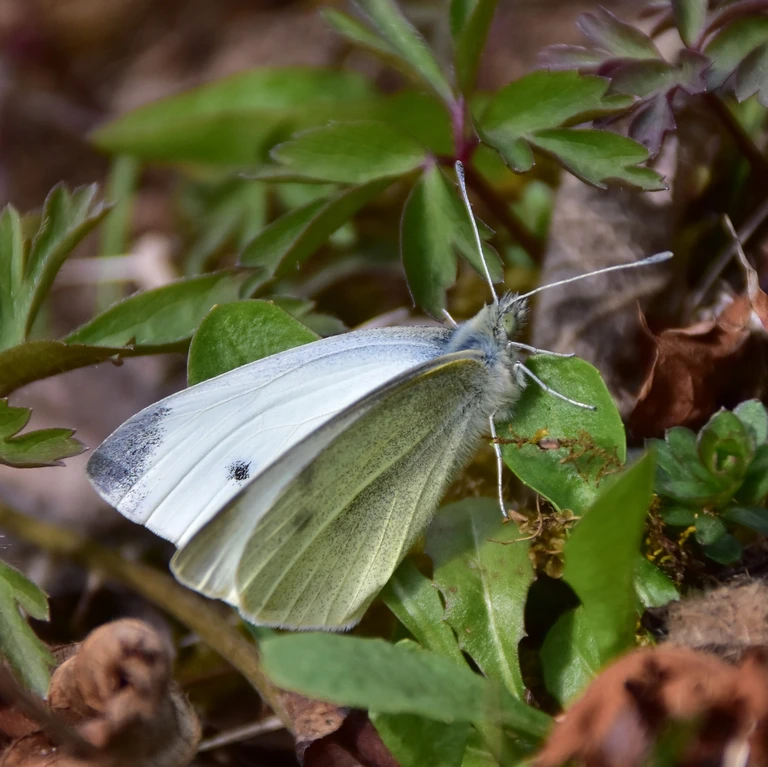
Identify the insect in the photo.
Pieris rapae
